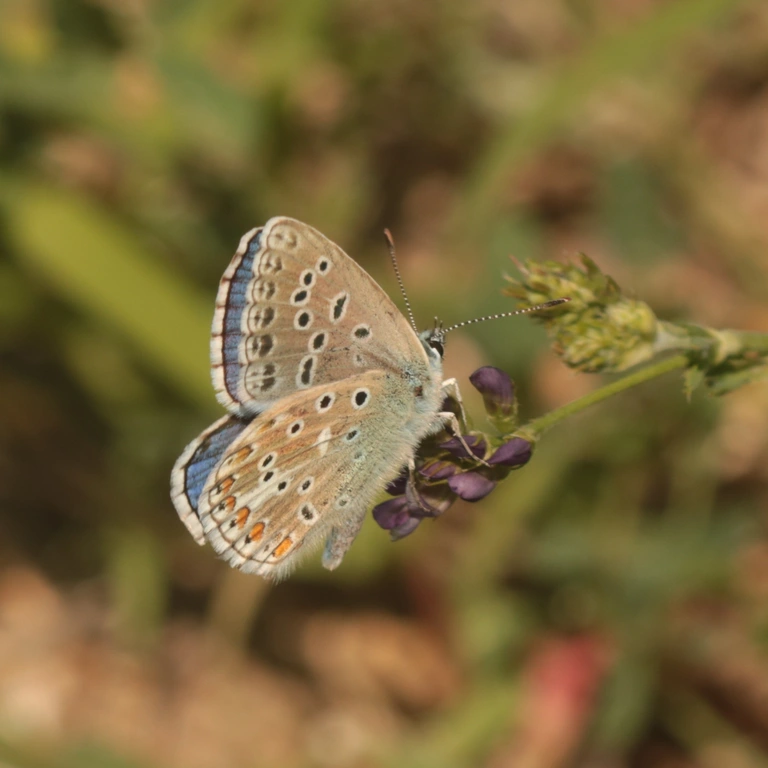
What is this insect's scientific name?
Lysandra bellargus
